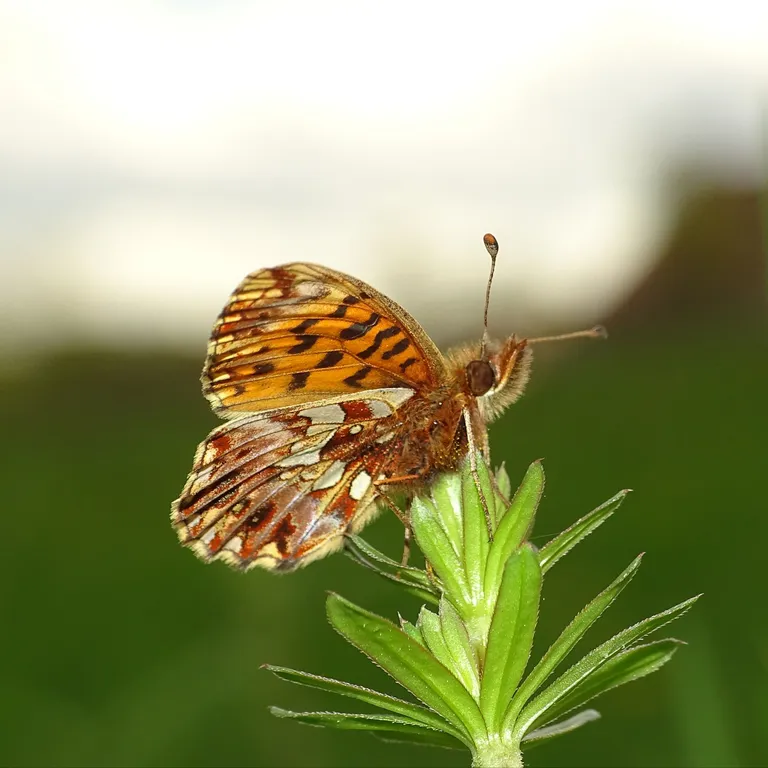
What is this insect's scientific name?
Boloria dia
